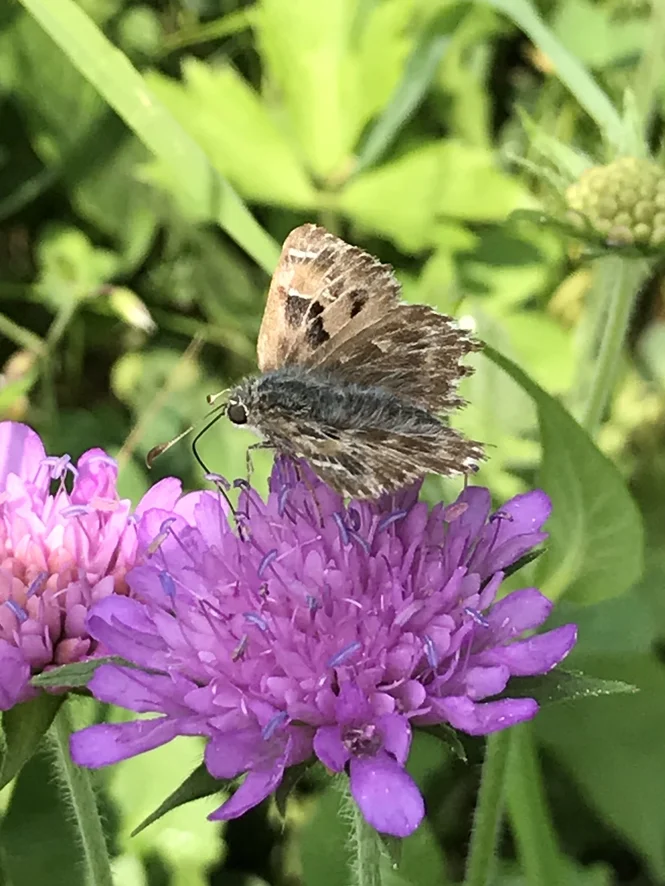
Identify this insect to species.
Carcharodus alceae
